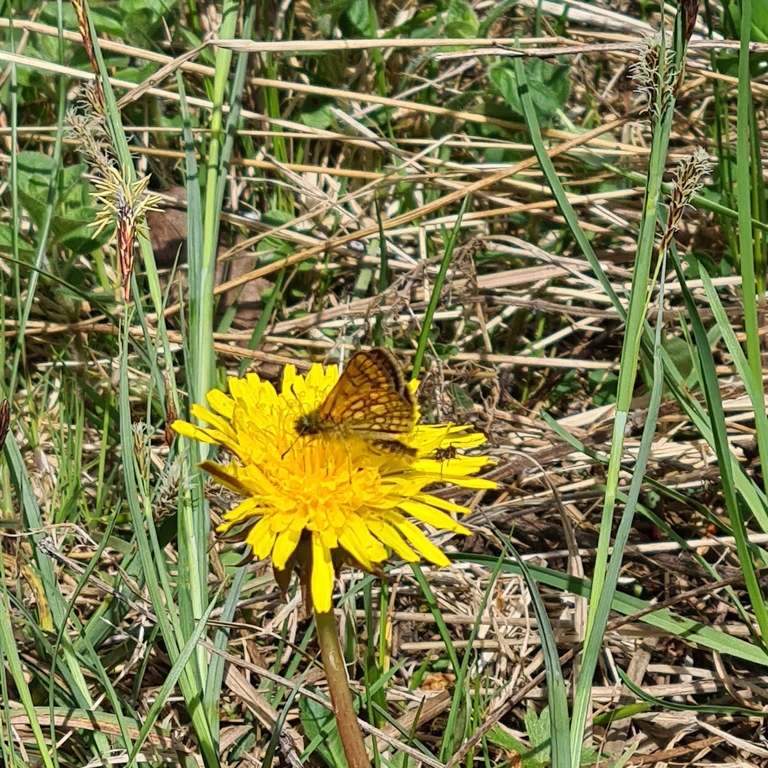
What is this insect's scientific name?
Carterocephalus palaemon
